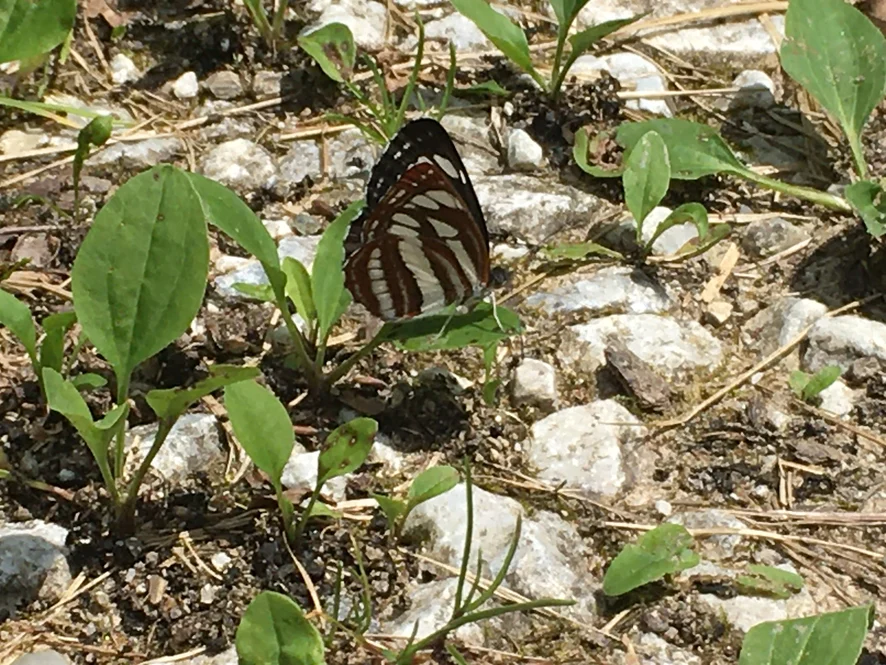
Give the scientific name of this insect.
Neptis sappho
